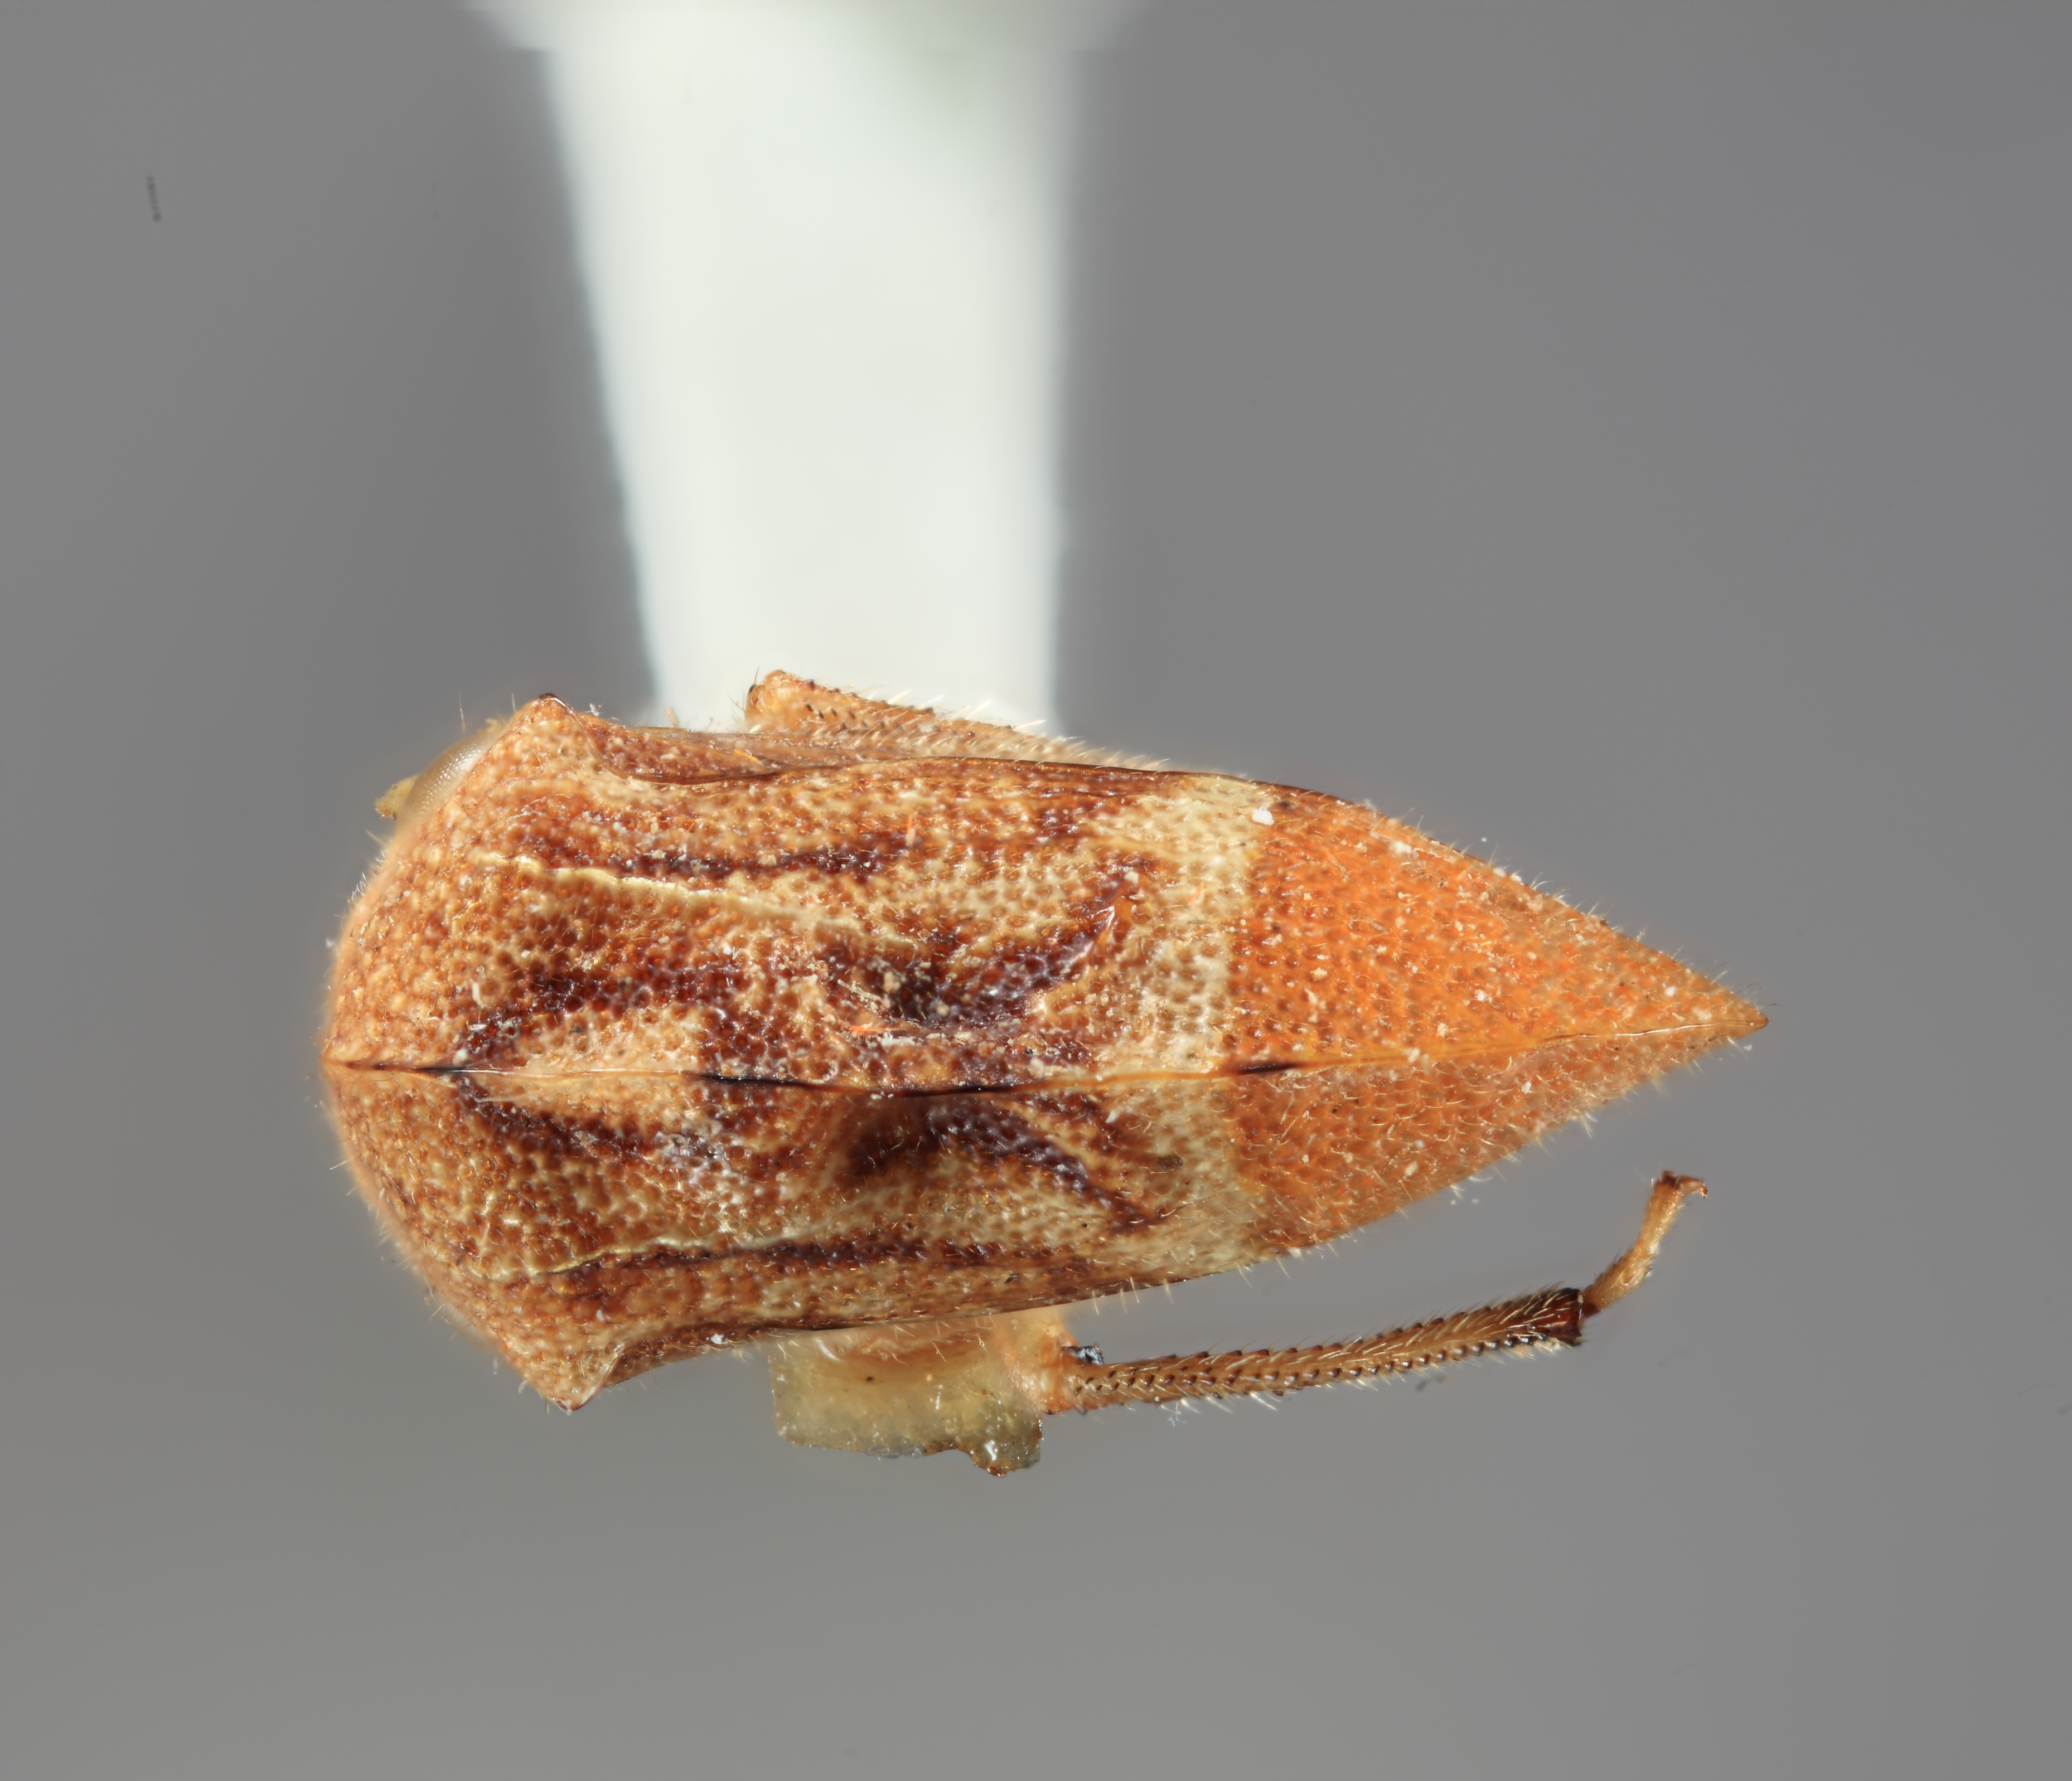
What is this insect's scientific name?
Amastris pacifica
